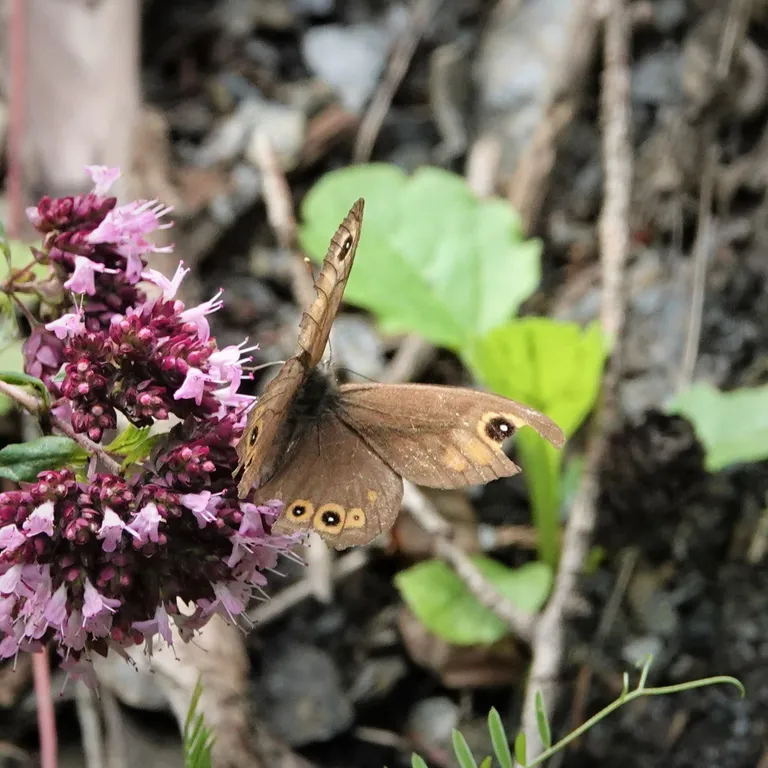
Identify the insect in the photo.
Lasiommata maera (also Pararge maera)
